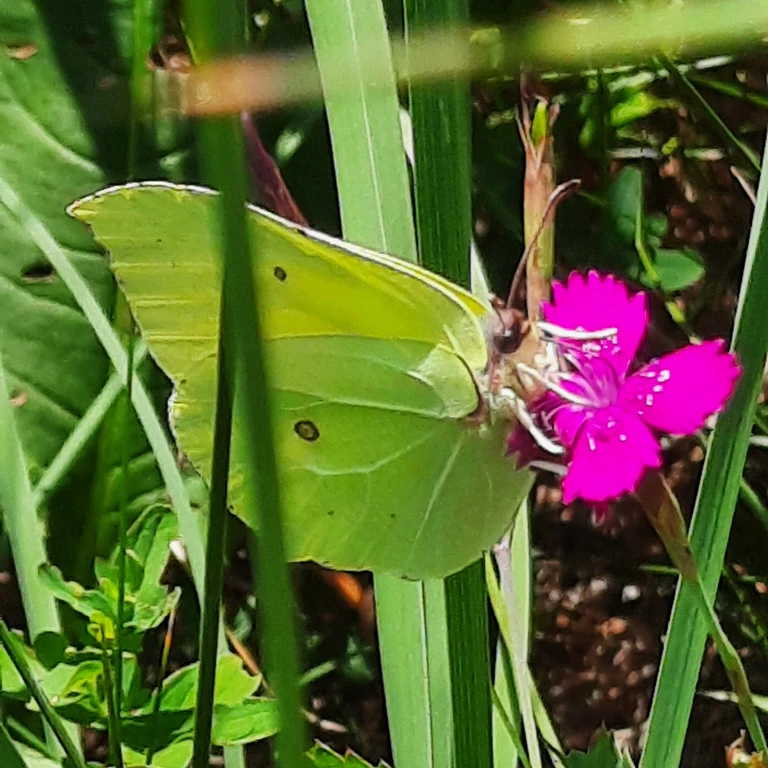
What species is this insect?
Gonepteryx rhamni
